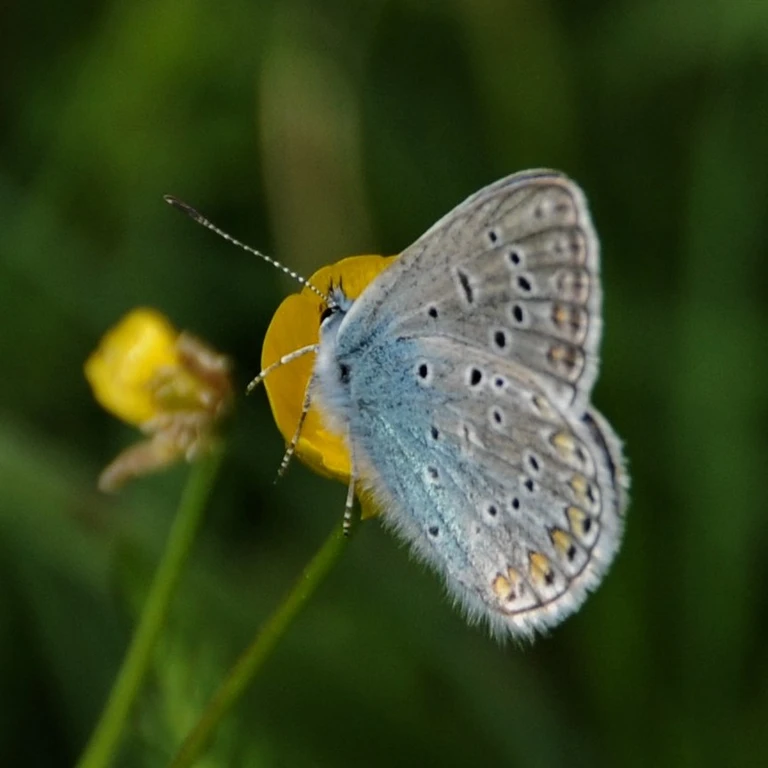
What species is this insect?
Polyommatus icarus
